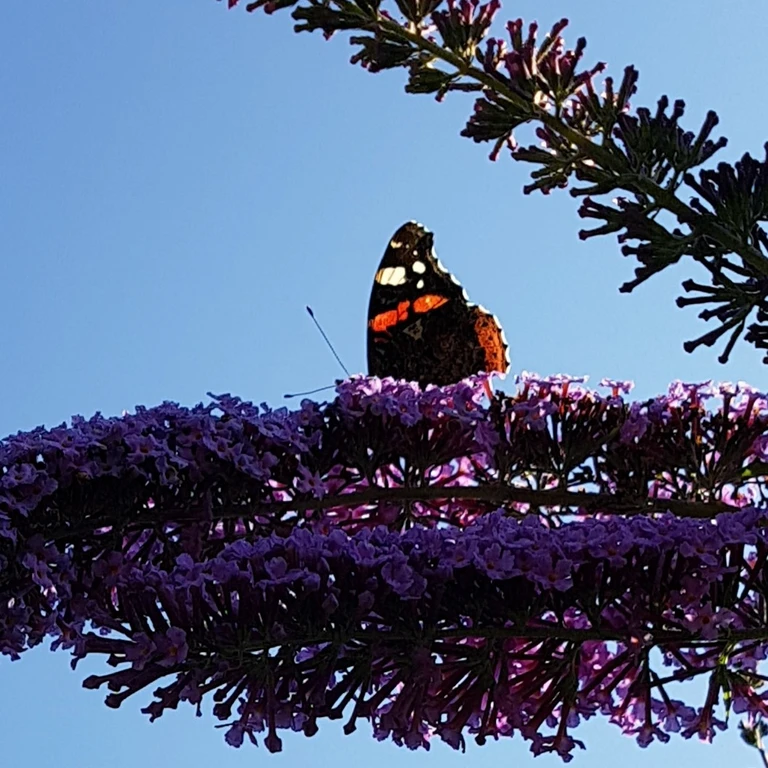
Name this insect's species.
Vanessa atalanta
